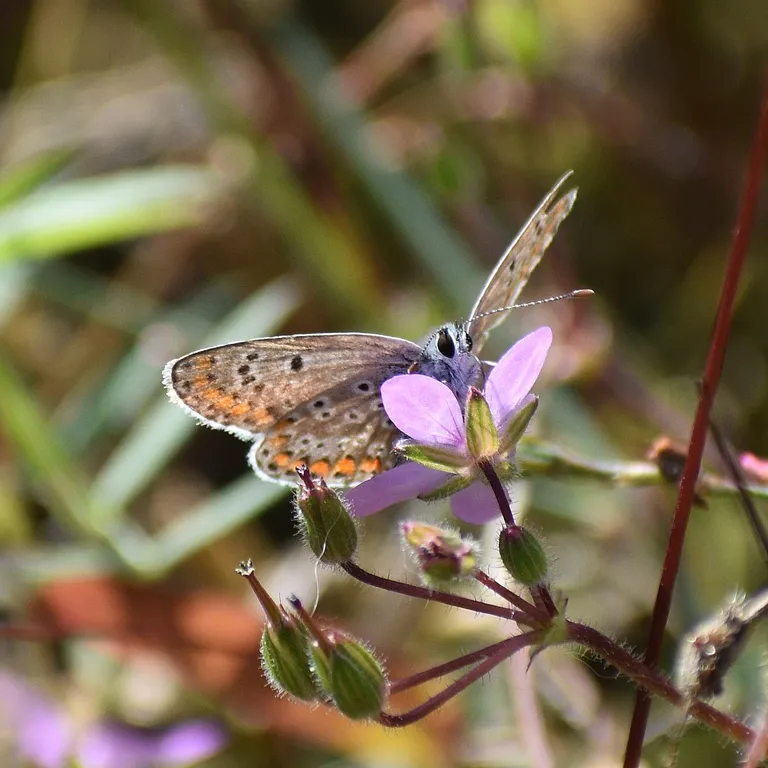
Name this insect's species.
Aricia agestis/artaxerxes
